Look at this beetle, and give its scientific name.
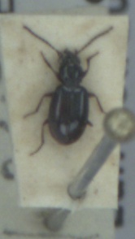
Bembidion doris
